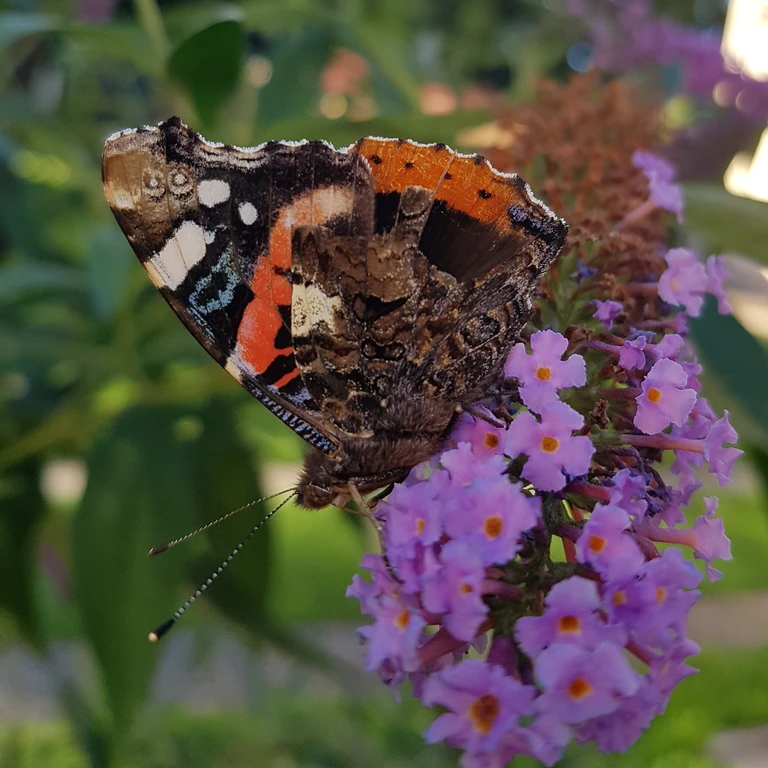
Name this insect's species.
Vanessa atalanta
